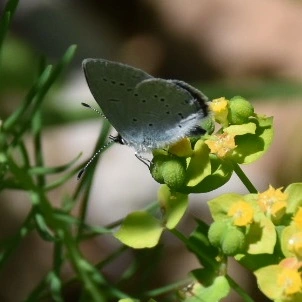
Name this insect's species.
Cupido decolorata (also Elkalyce decolorata)
